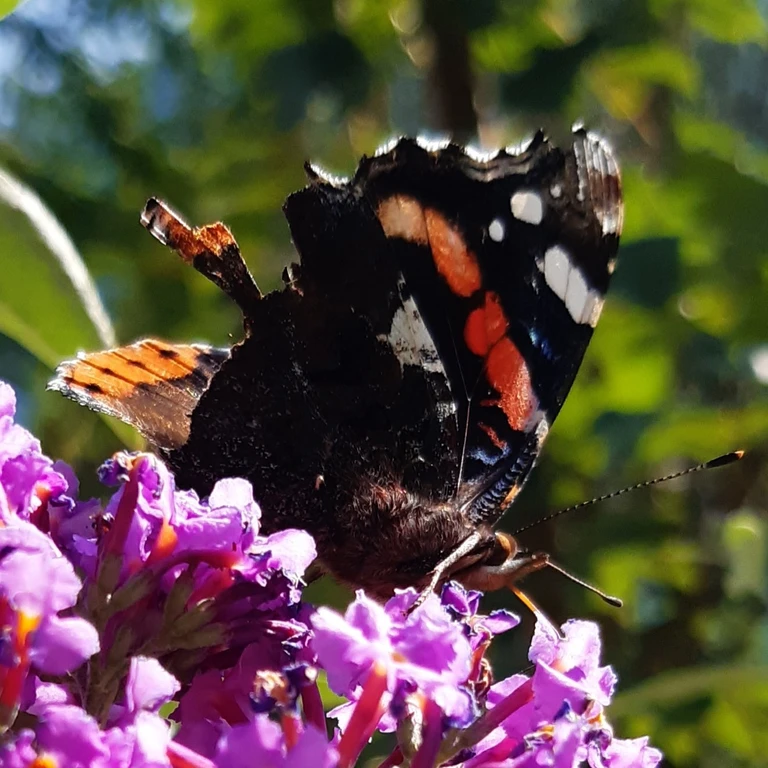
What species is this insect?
Vanessa atalanta
